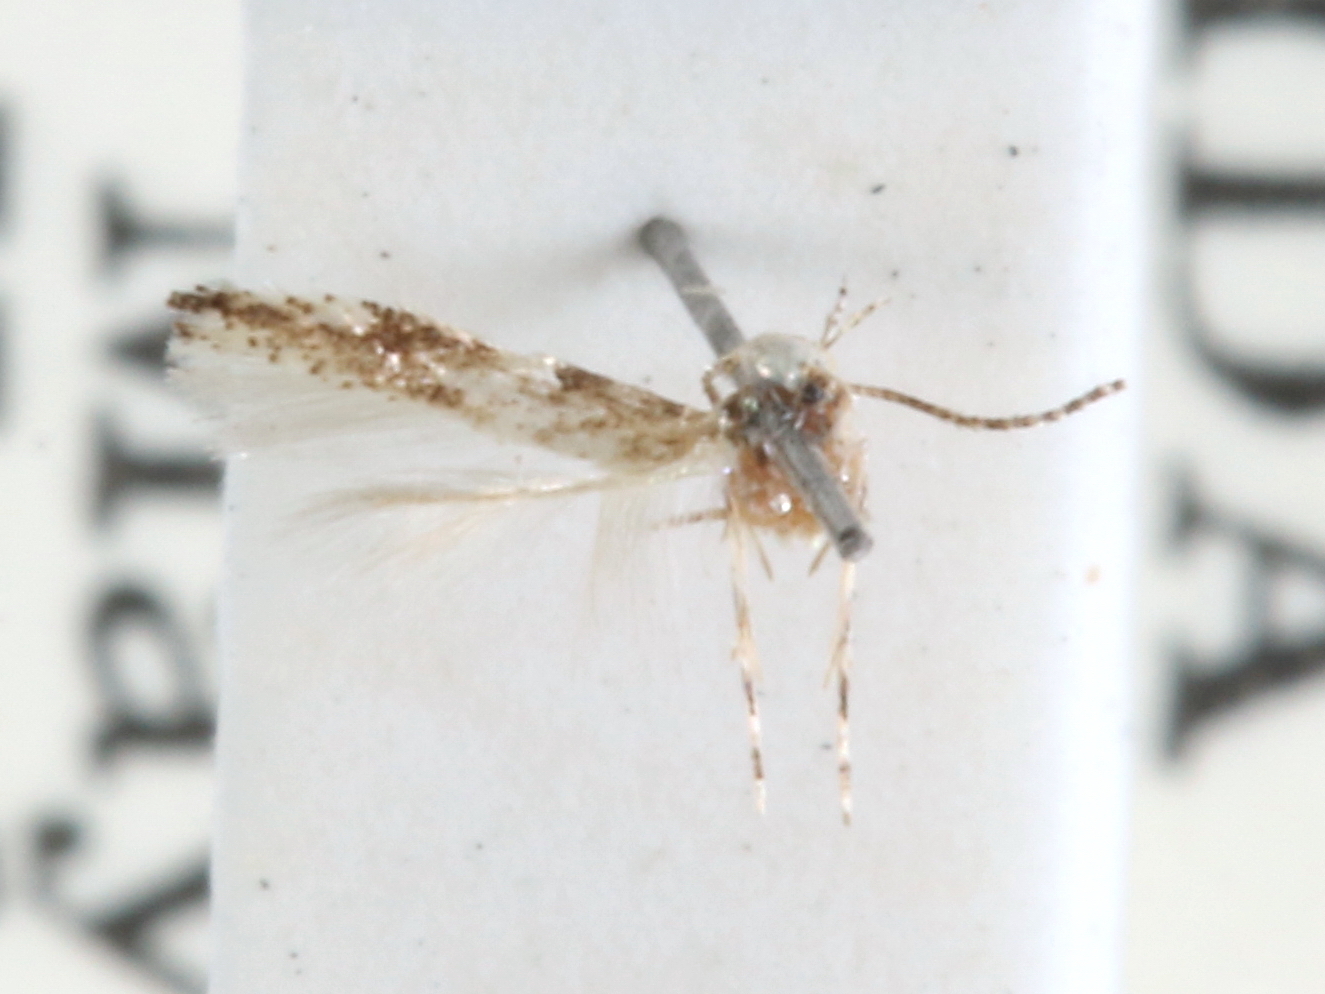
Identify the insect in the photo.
Melanocinclis gnoma
